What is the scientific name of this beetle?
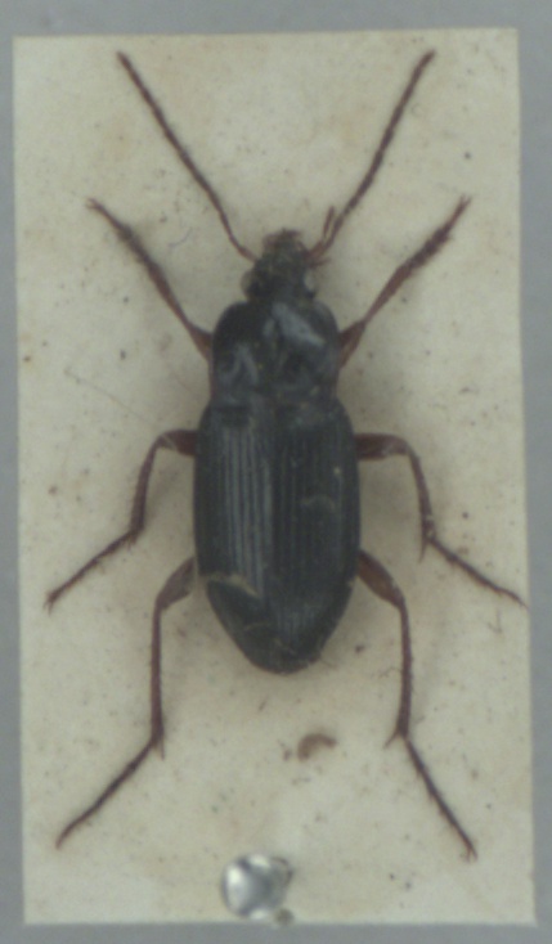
Calathus erratus
